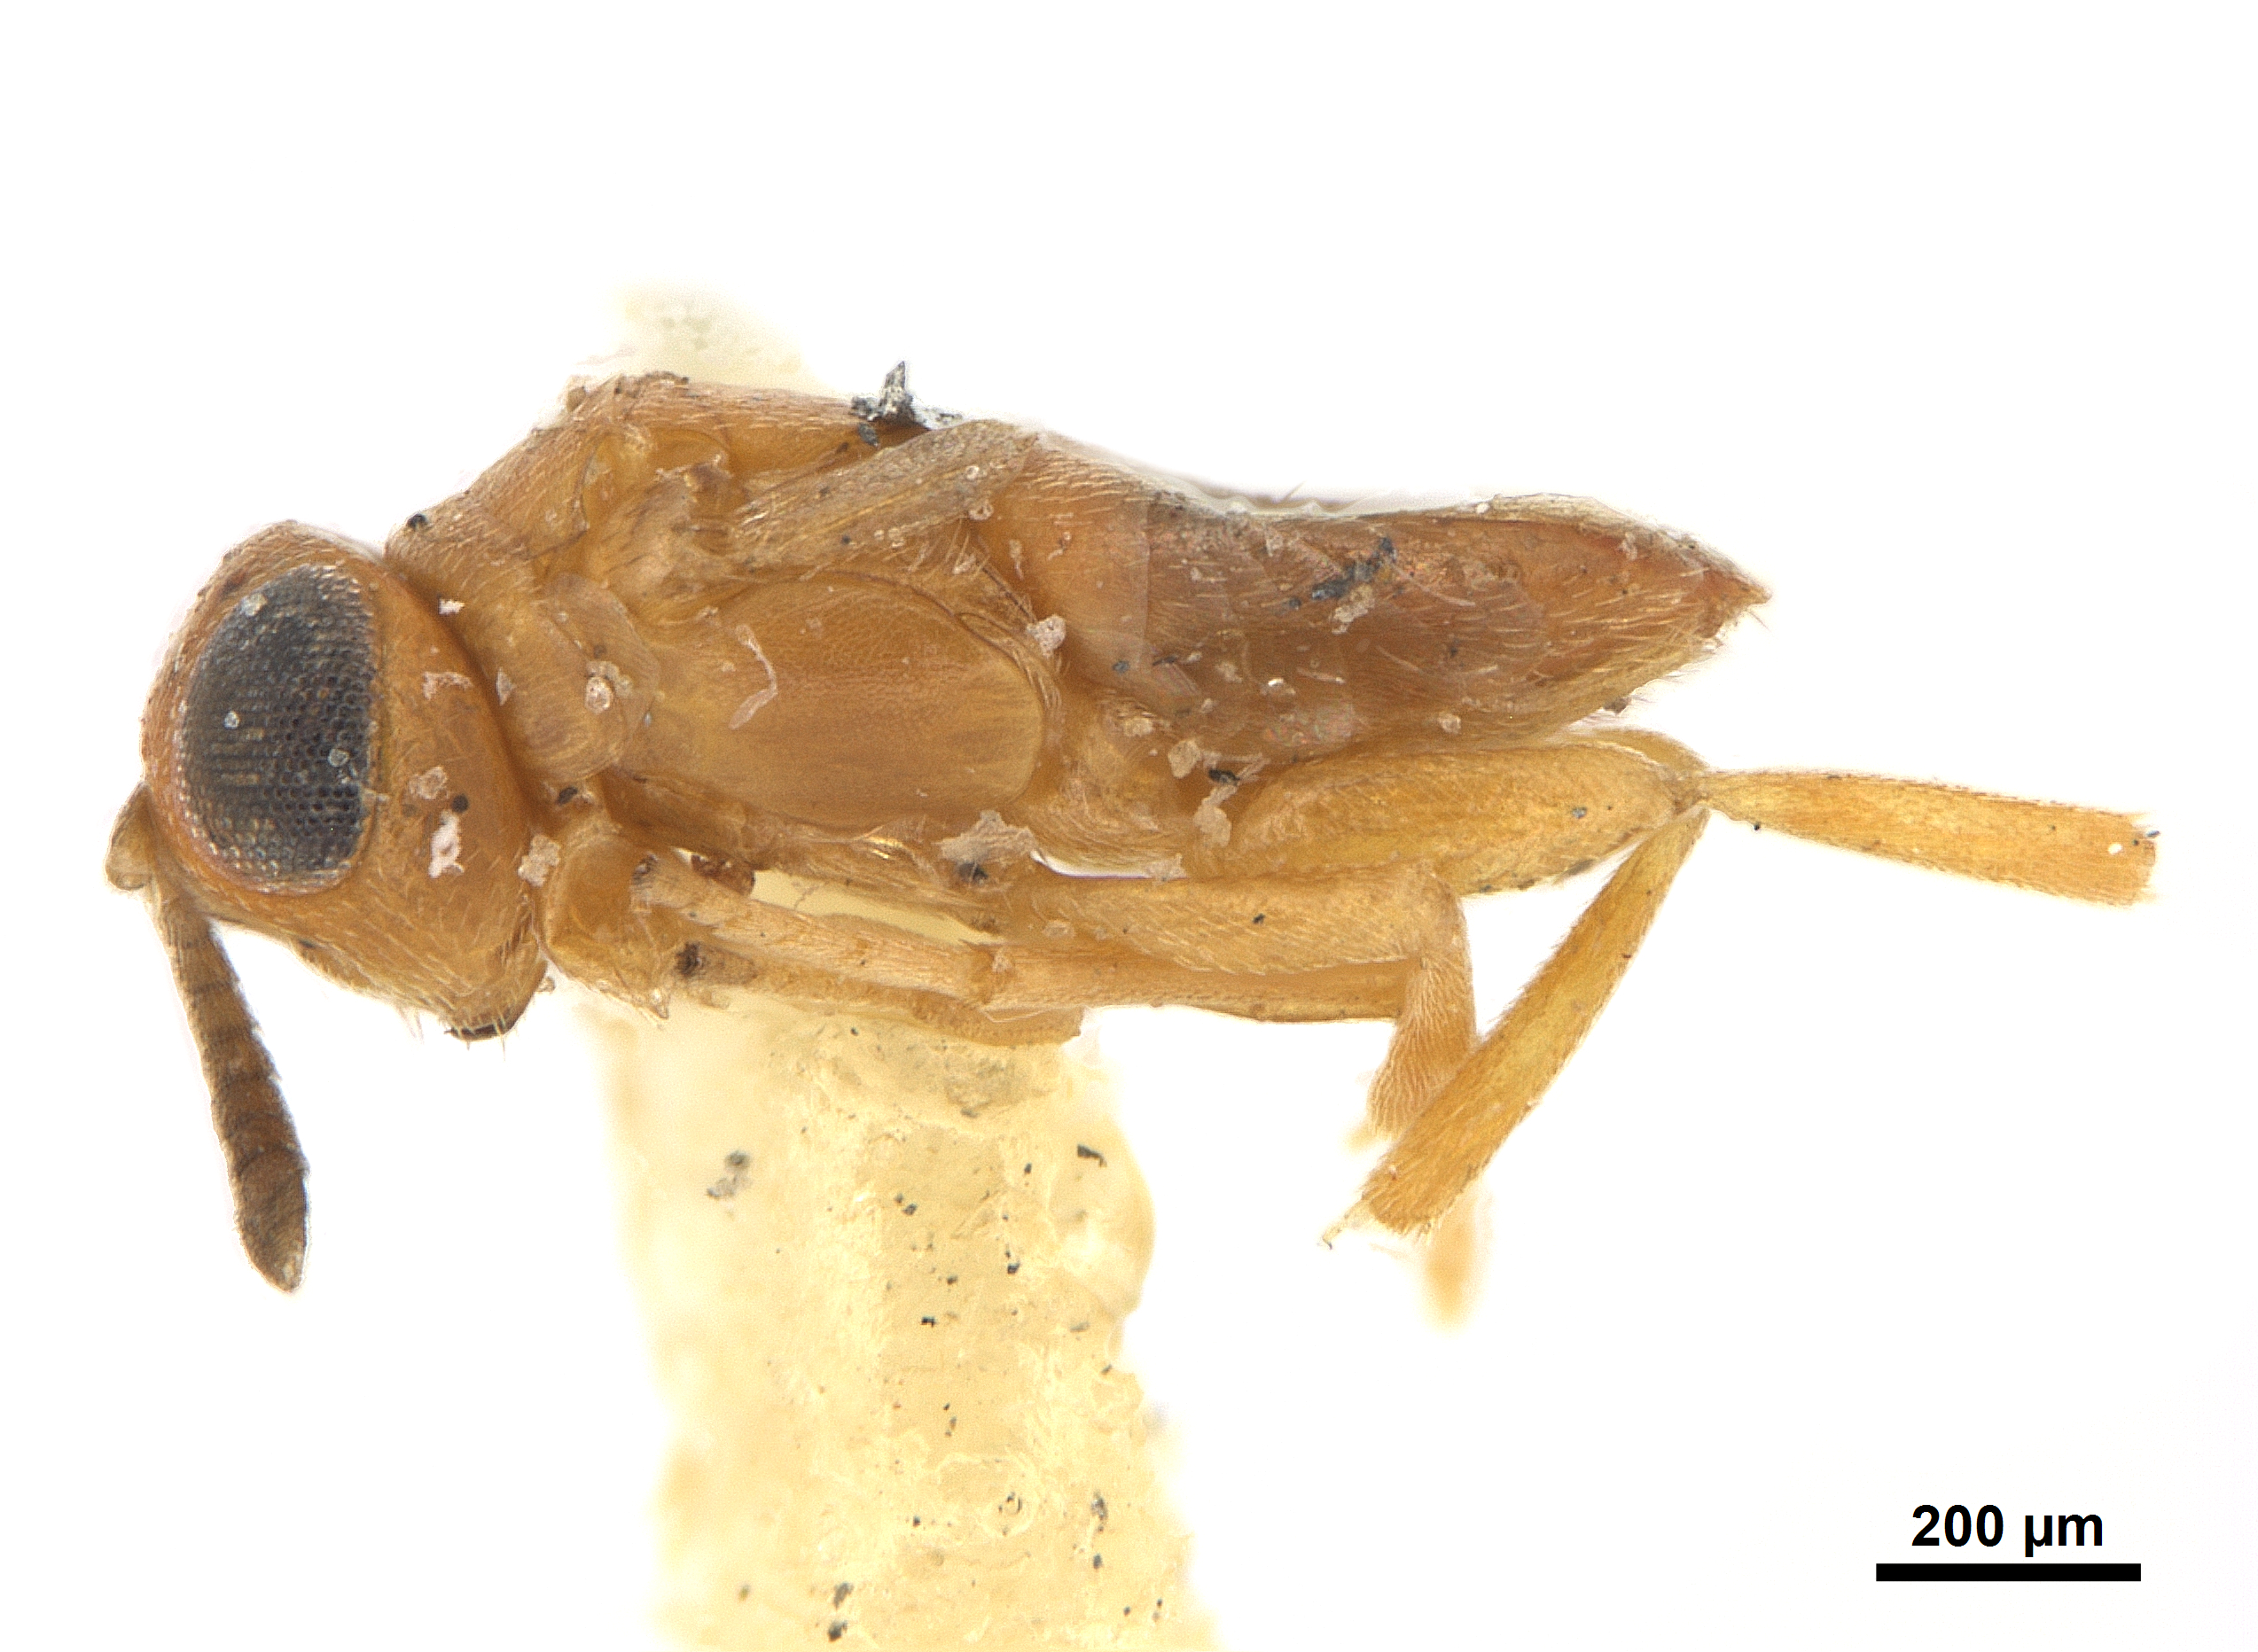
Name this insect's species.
Mucrencyrtus frerrierei
